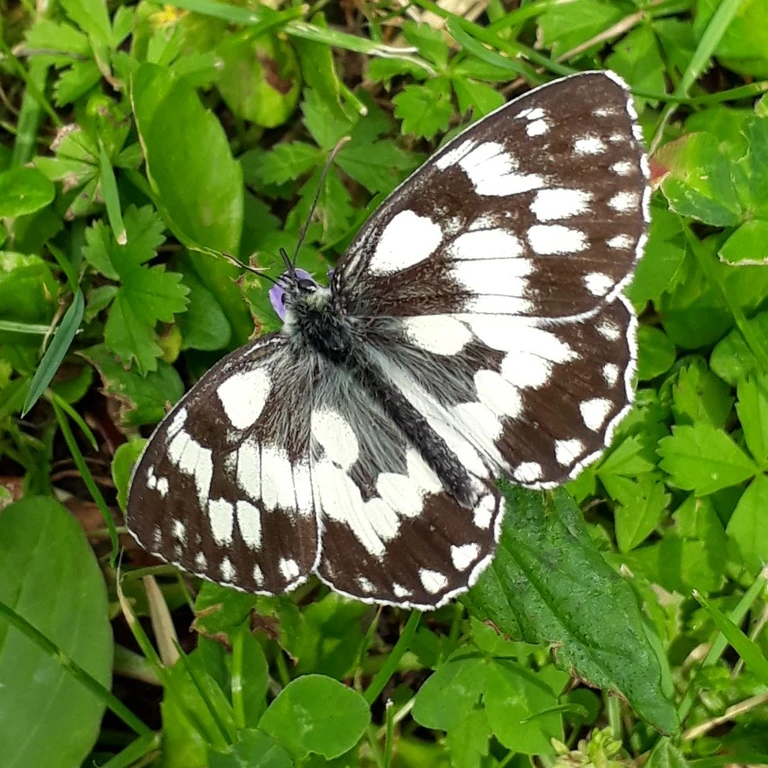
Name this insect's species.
Melanargia galathea
